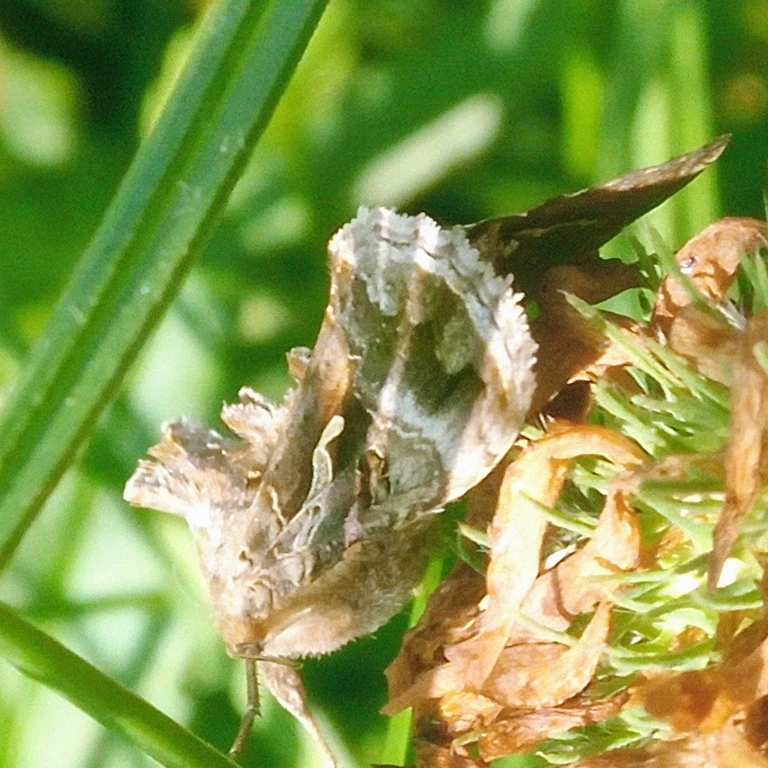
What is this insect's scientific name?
Autographa gamma
